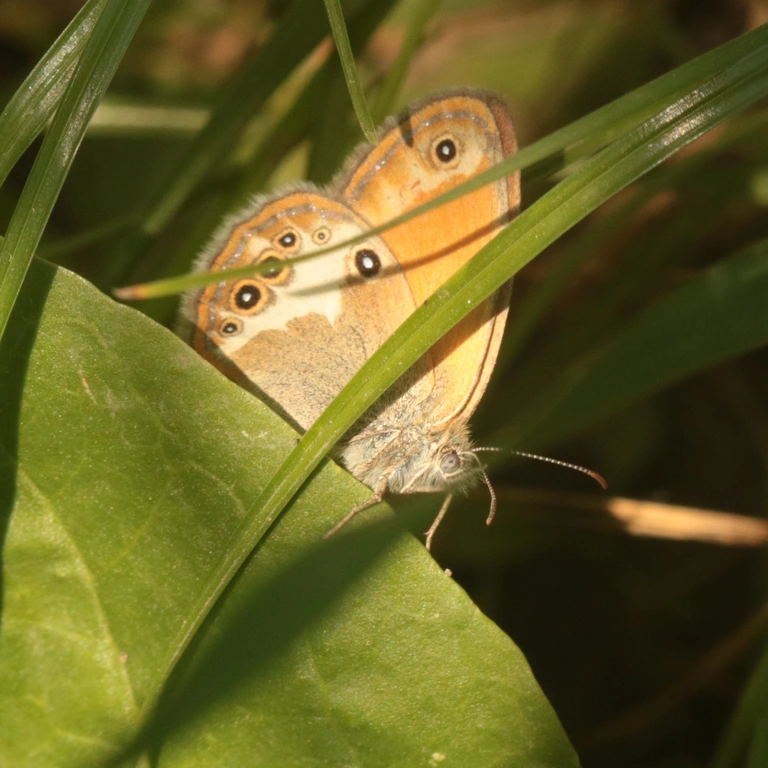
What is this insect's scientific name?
Coenonympha arcania
